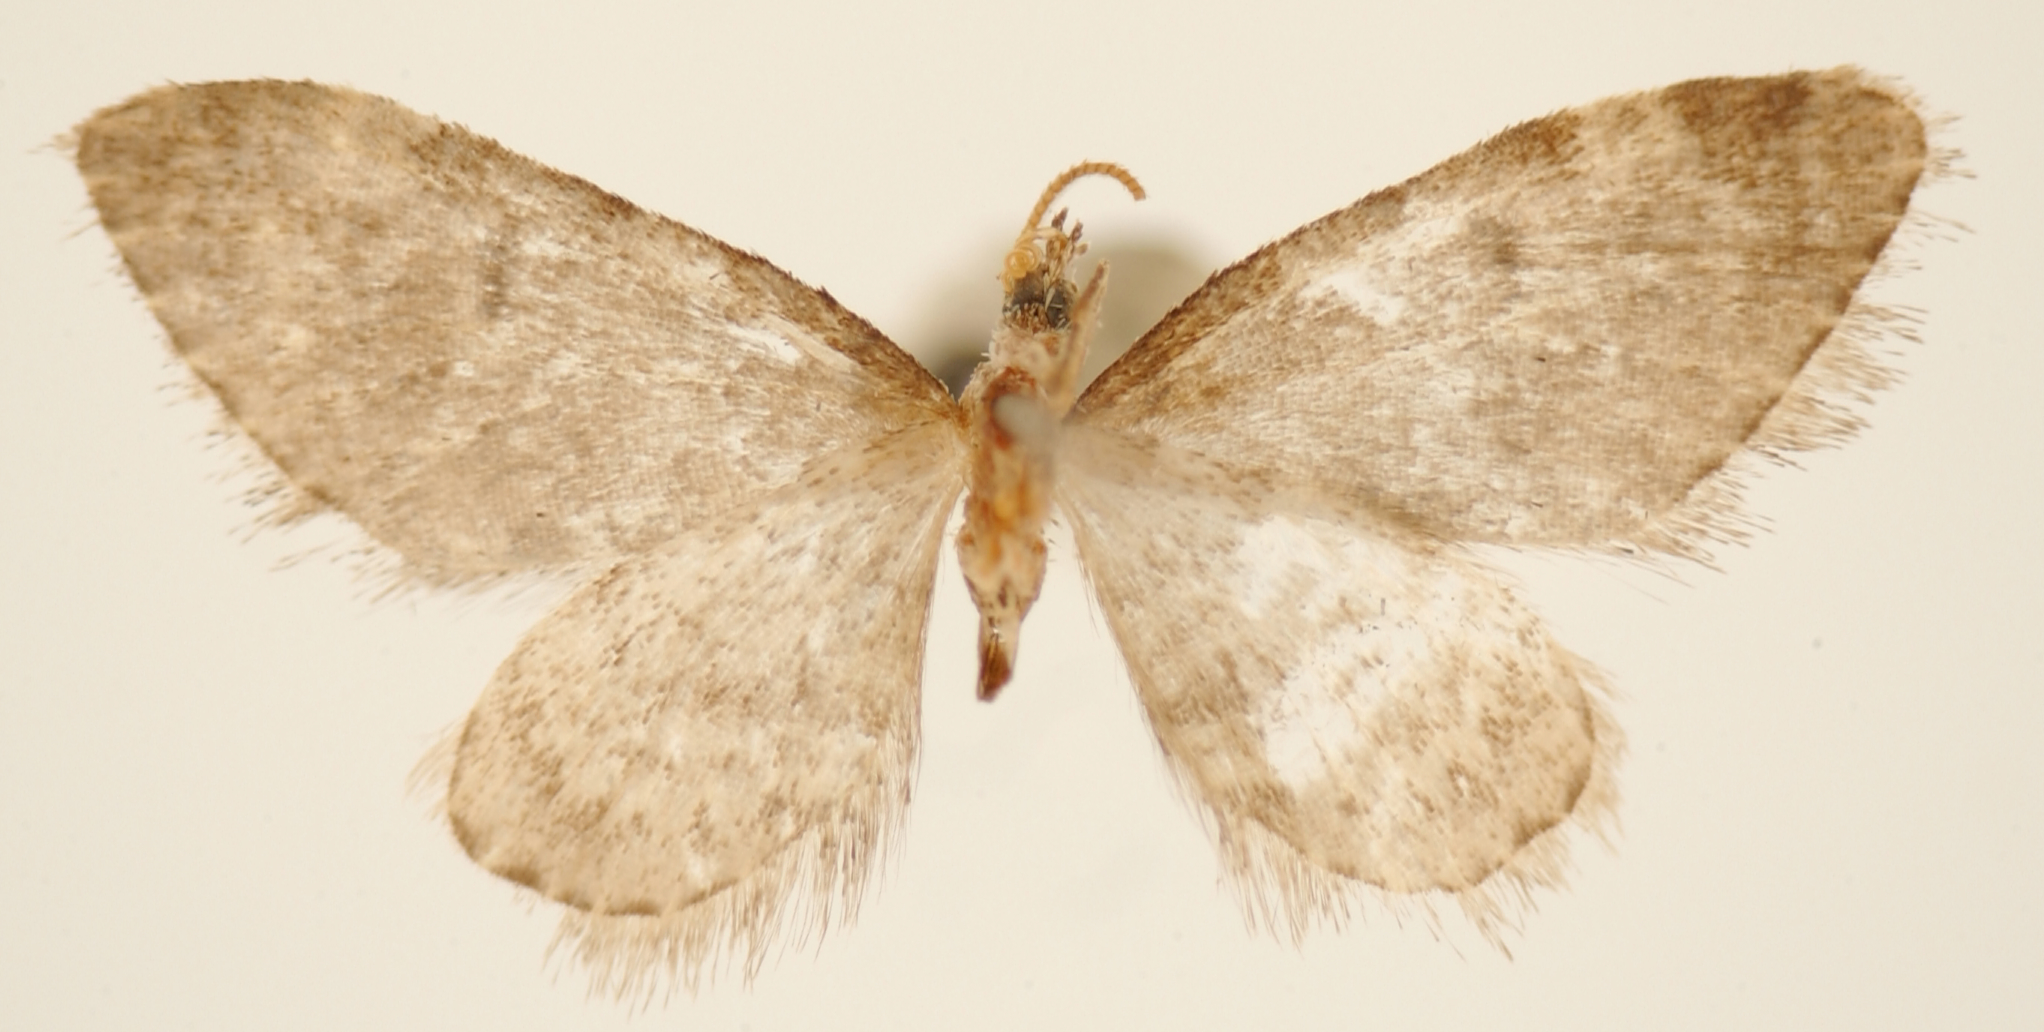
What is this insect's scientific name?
Tephroclystia sellimima
